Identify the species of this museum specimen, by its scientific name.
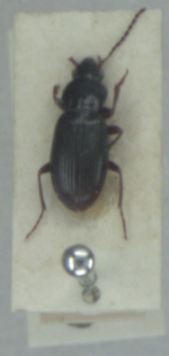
Pterostichus diligens
